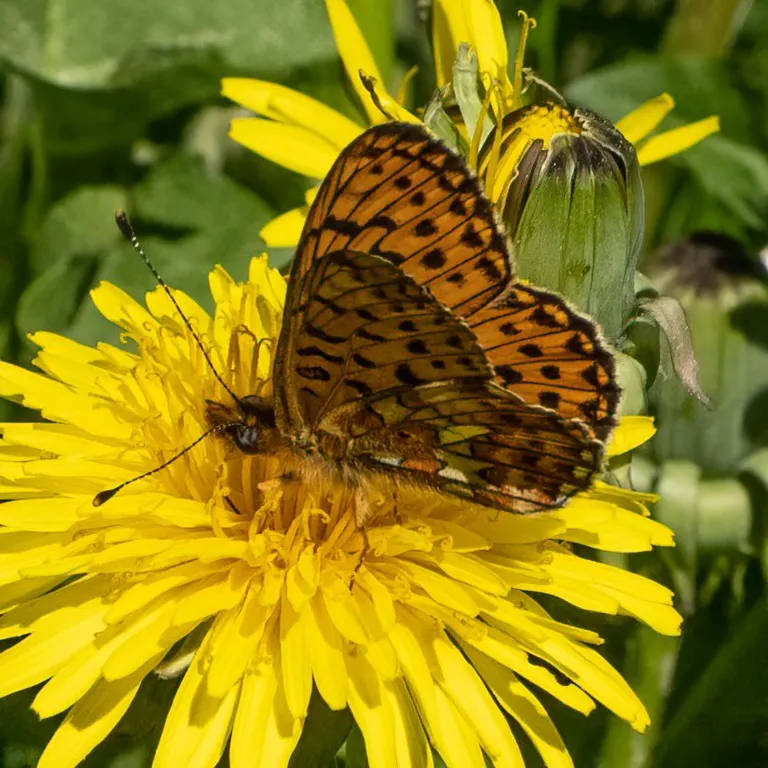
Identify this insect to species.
Boloria euphrosyne (also Clossiana euphrosyne)
